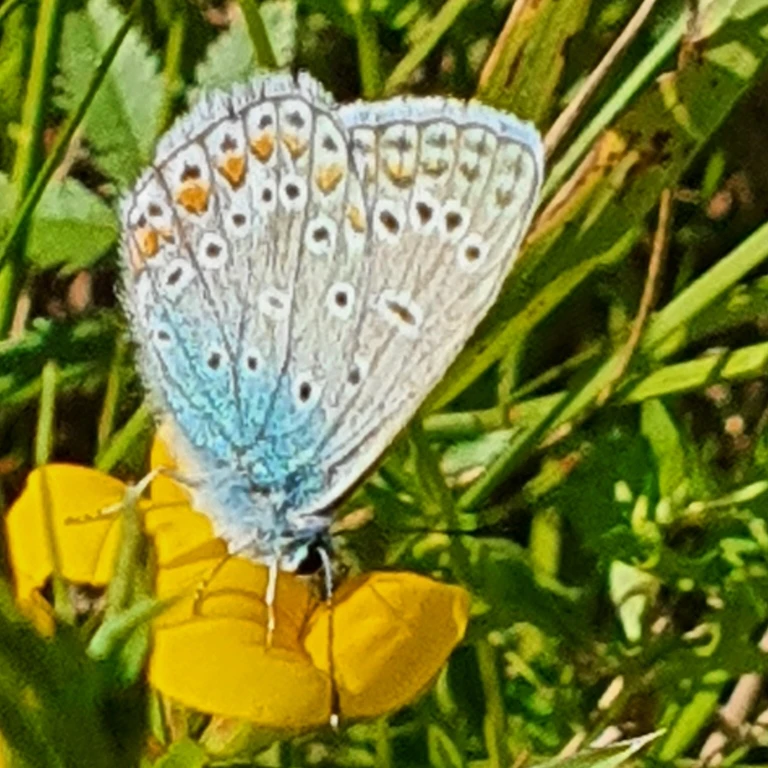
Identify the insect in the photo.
Polyommatus icarus
